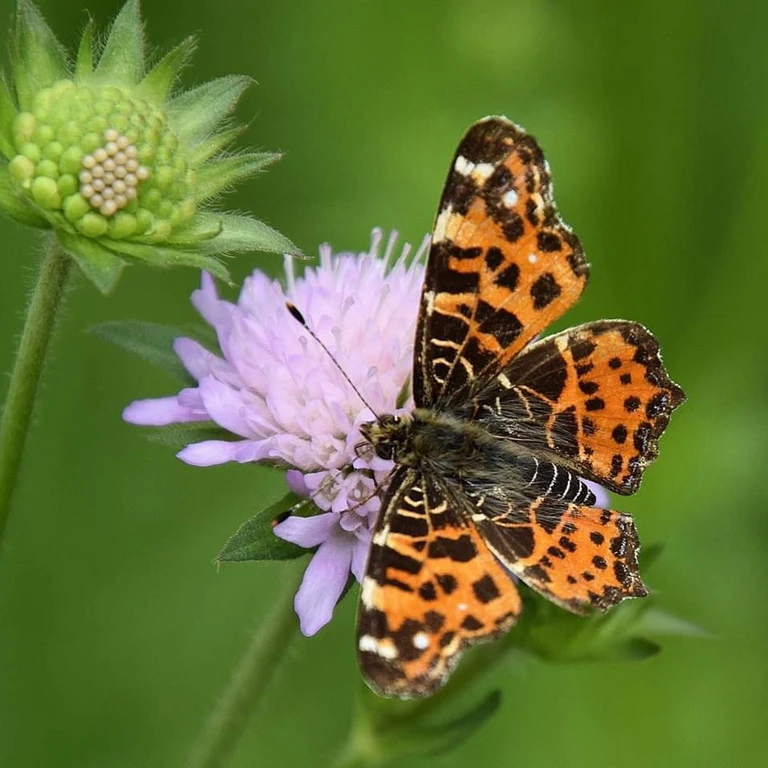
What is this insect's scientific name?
Araschnia levana
